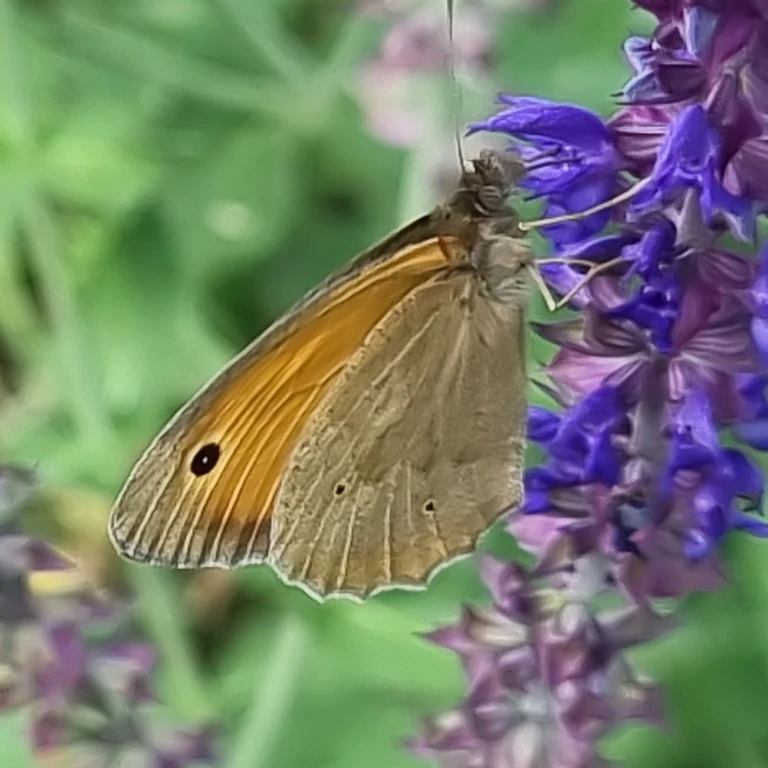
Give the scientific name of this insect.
Maniola jurtina
